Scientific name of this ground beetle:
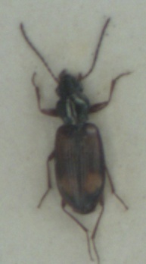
Bembidion saxatile
